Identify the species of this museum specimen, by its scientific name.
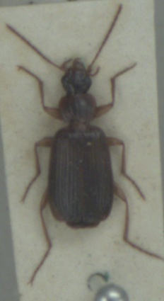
Dromius agilis
